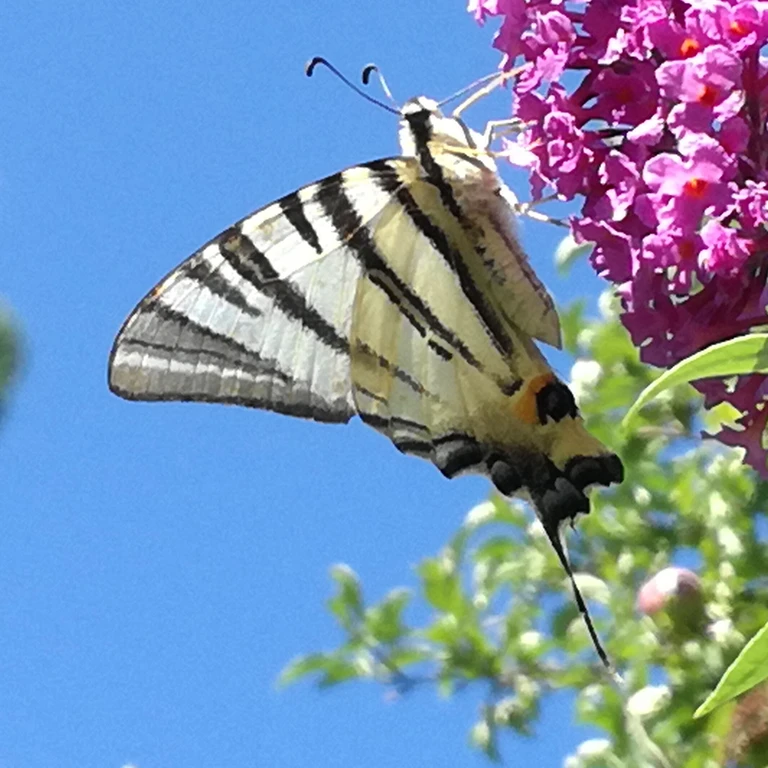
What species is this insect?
Iphiclides podalirius
